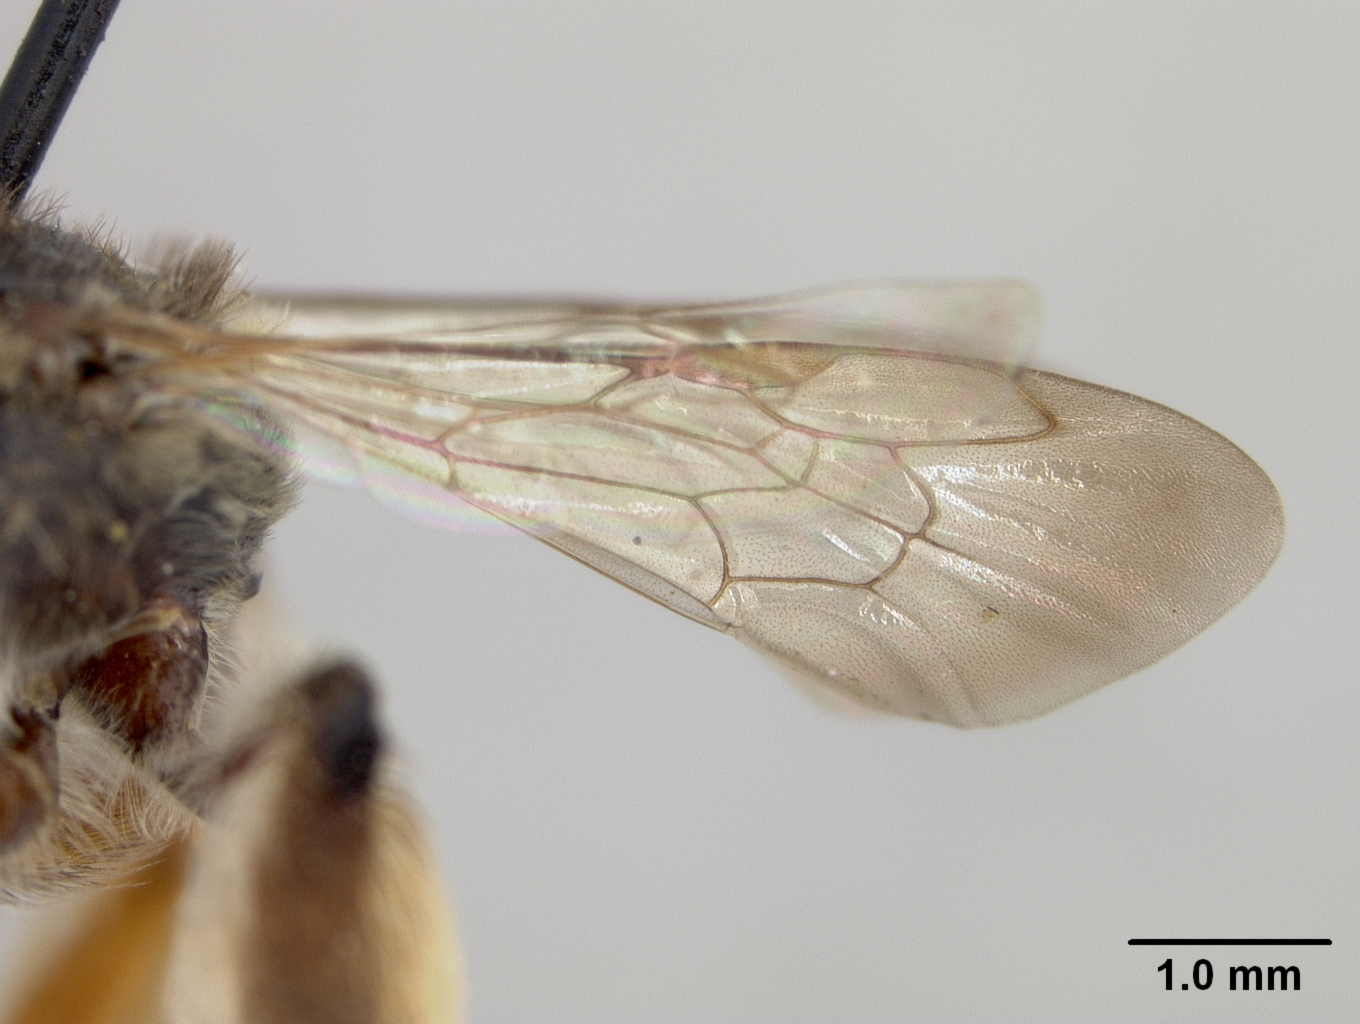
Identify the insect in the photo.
Exomalopsis bruesi
